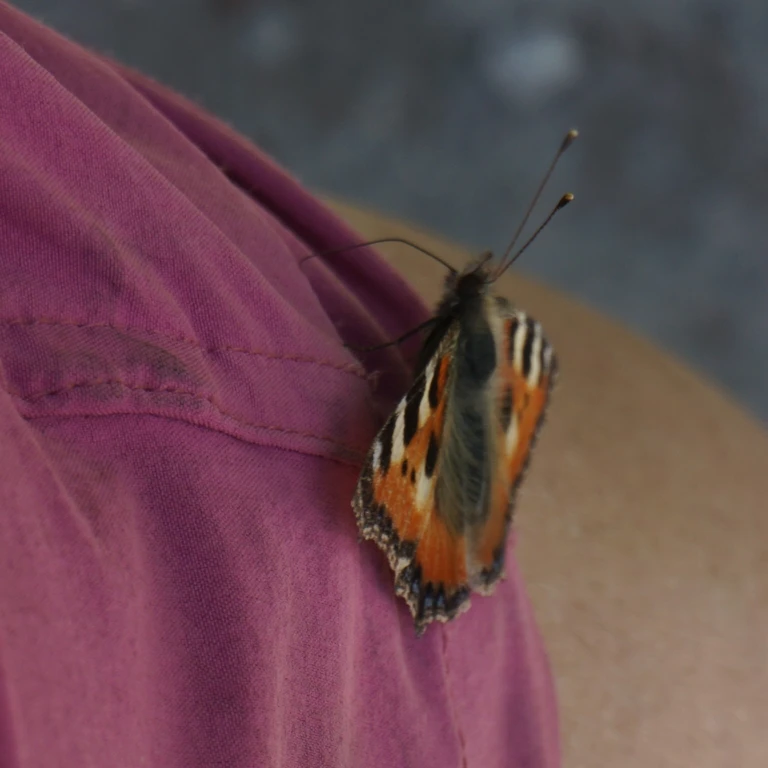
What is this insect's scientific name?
Aglais urticae
